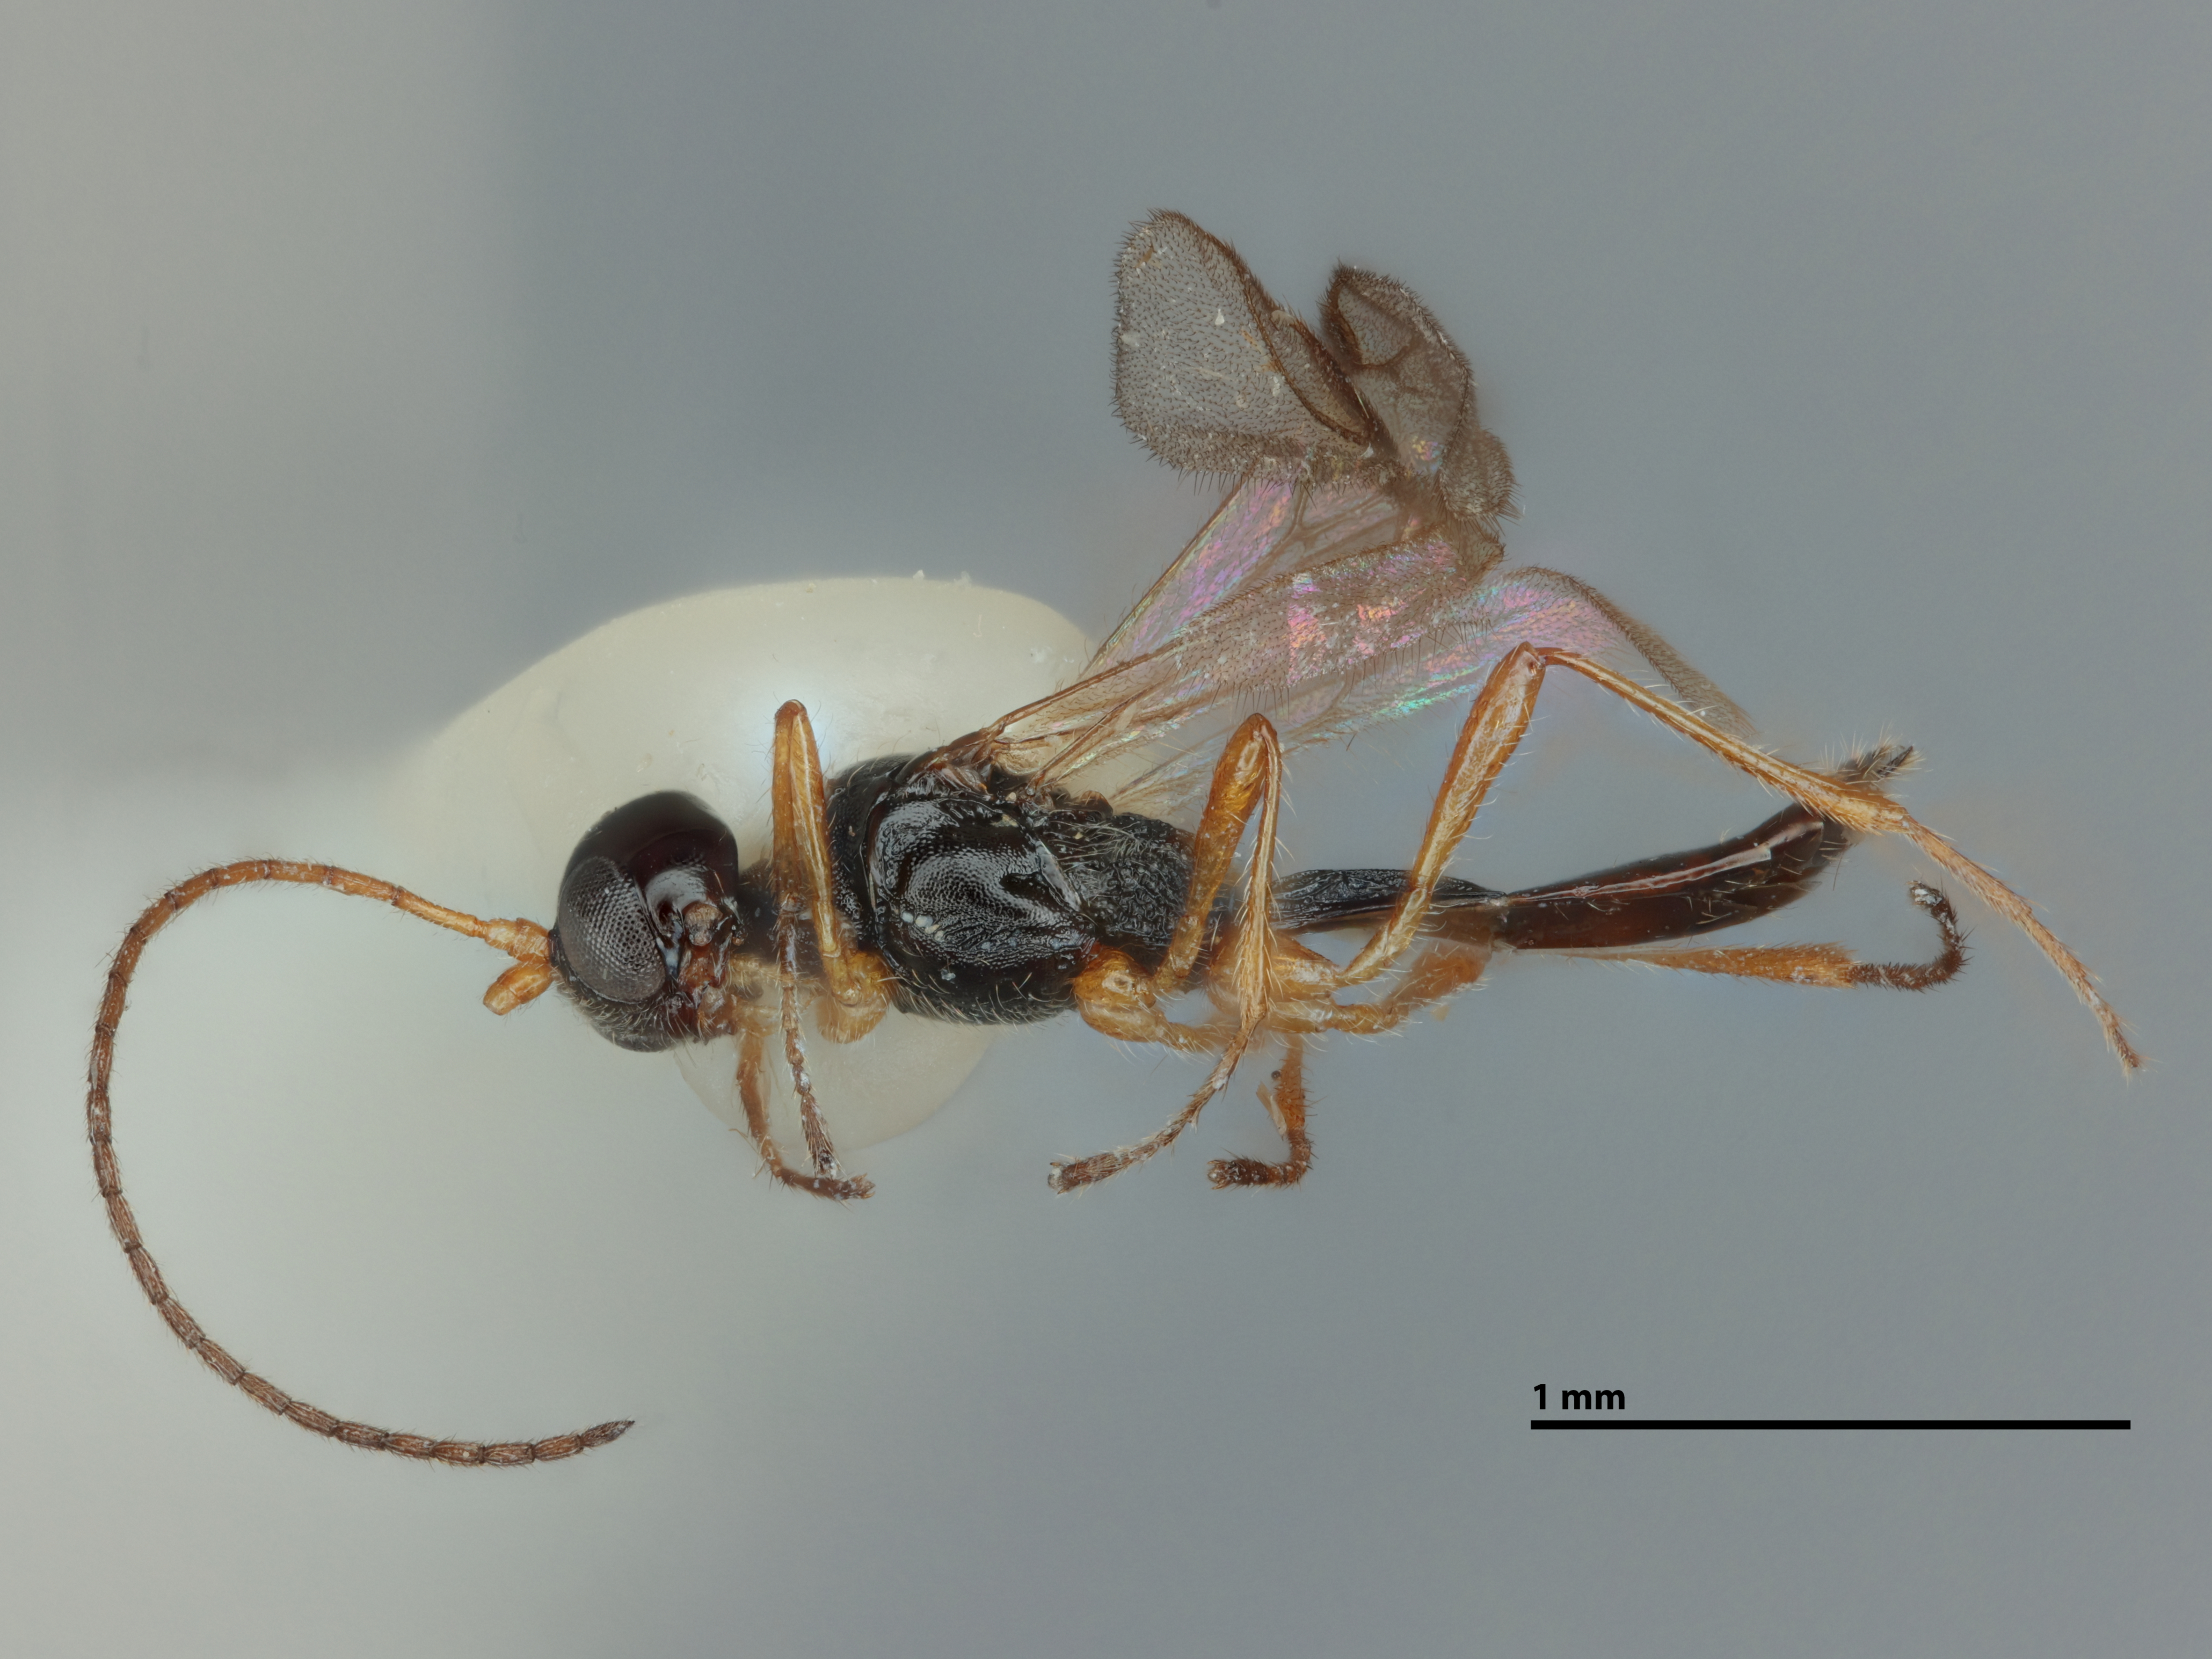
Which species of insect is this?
Chaenusa steineri
